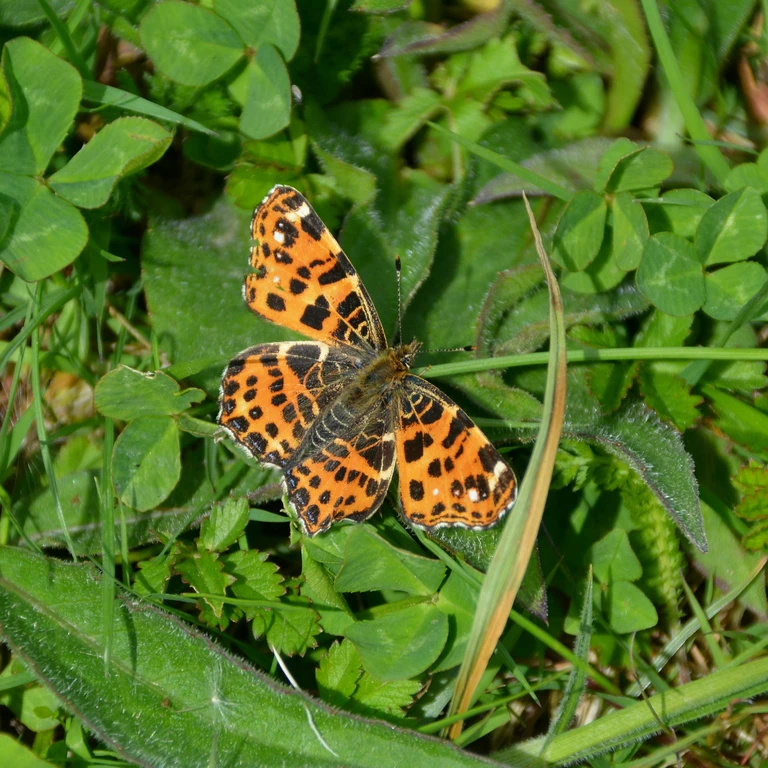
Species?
Araschnia levana
